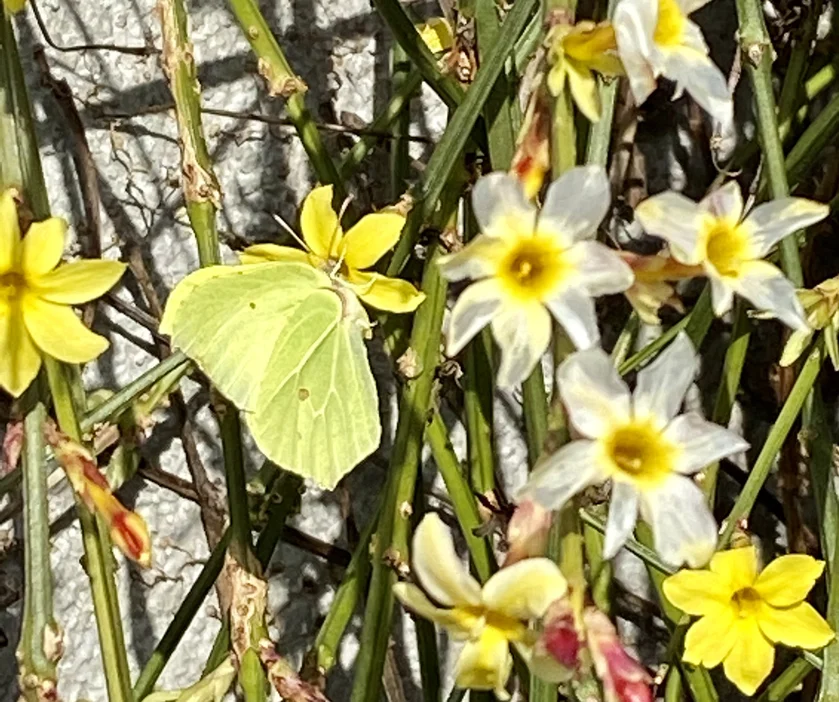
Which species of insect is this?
Gonepteryx rhamni
